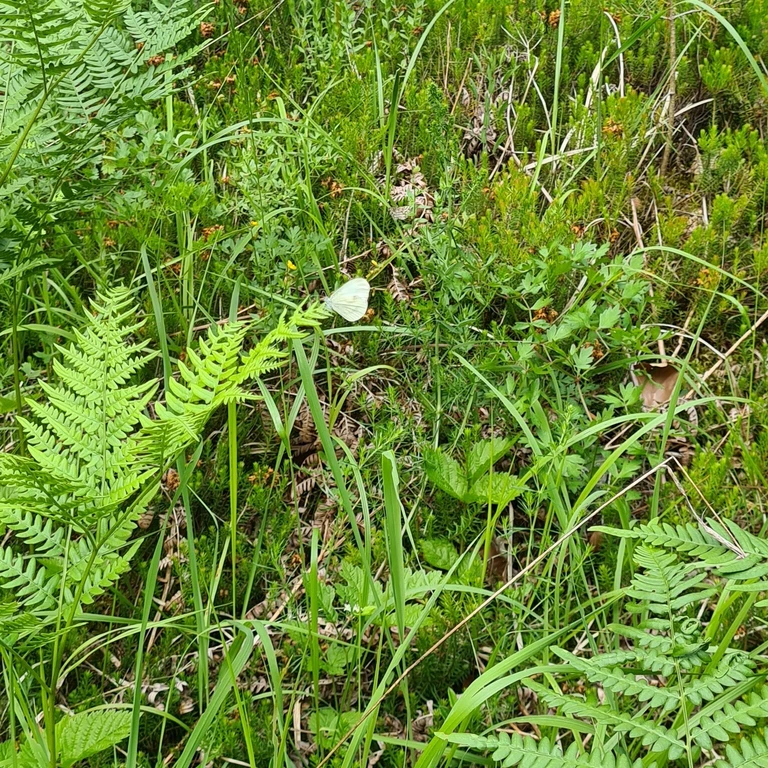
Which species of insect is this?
Leptidea sinapis/juvernica
